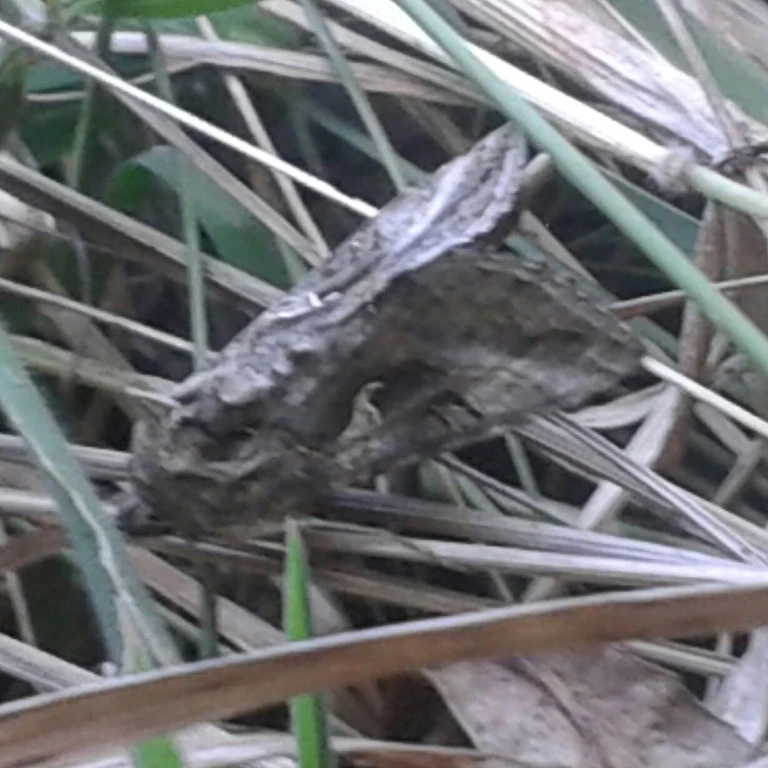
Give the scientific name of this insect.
Autographa gamma
